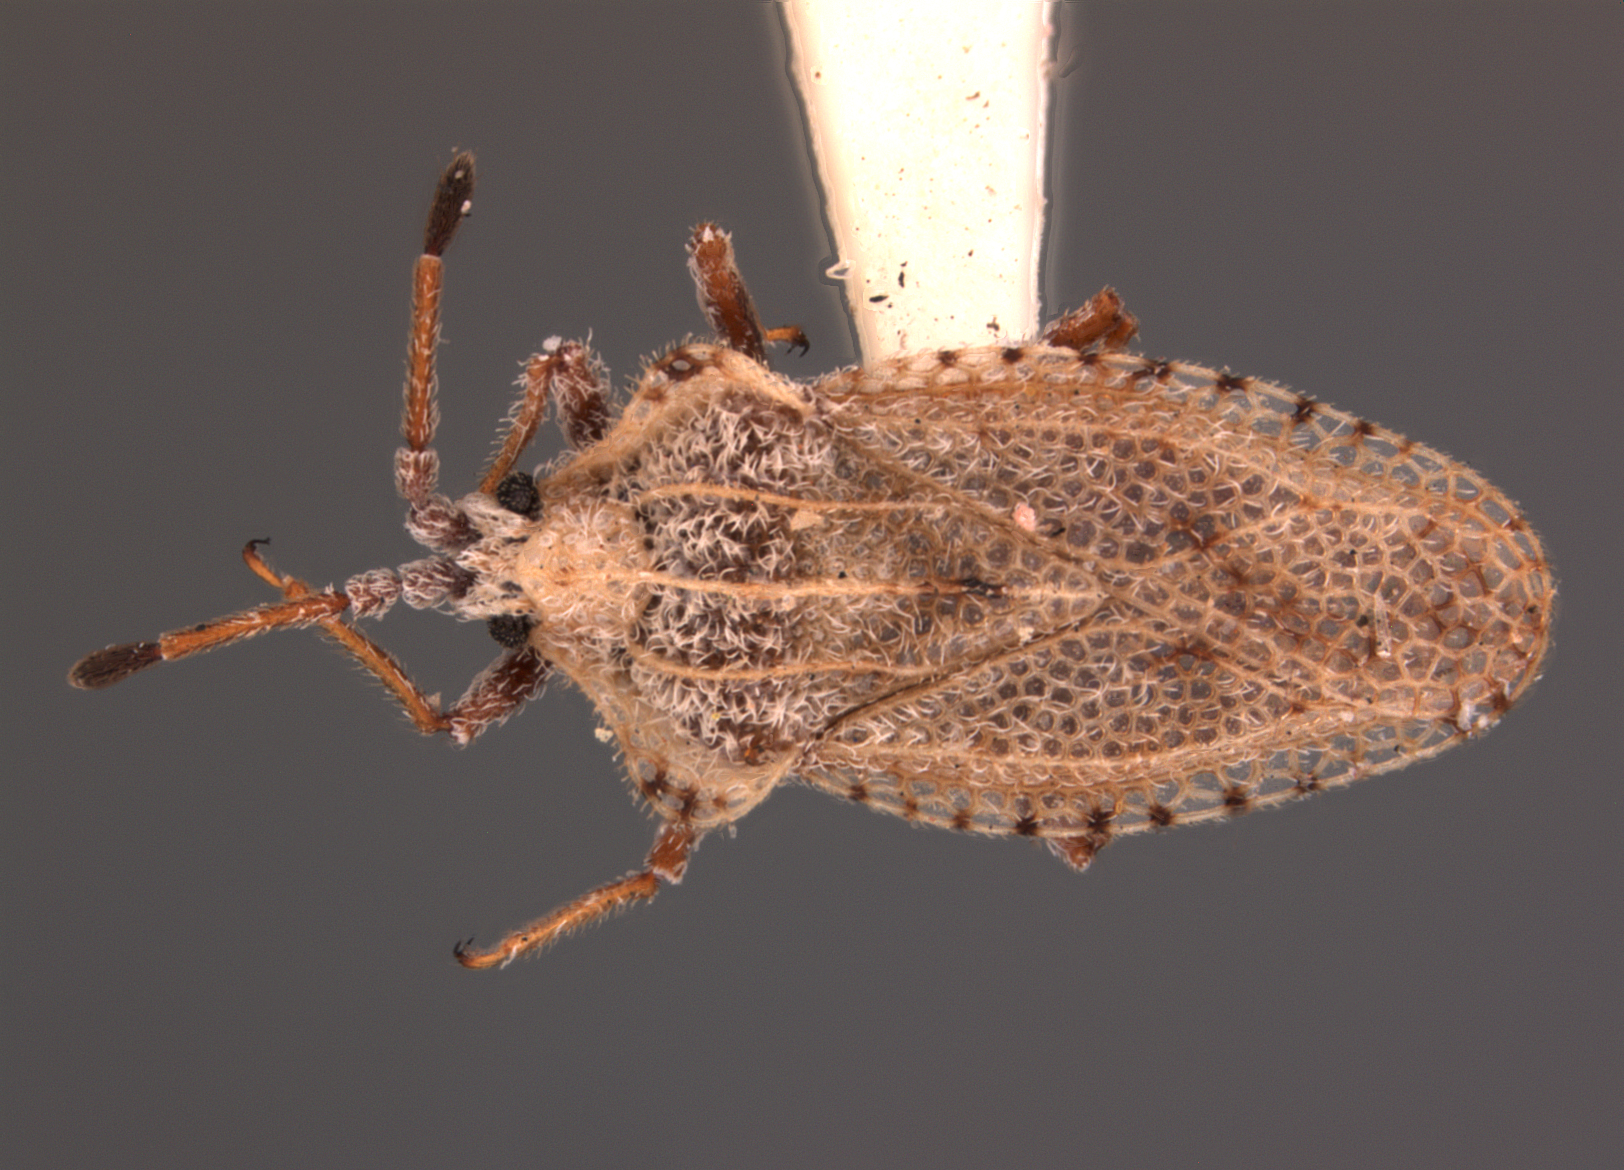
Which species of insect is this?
Tingis agrana
